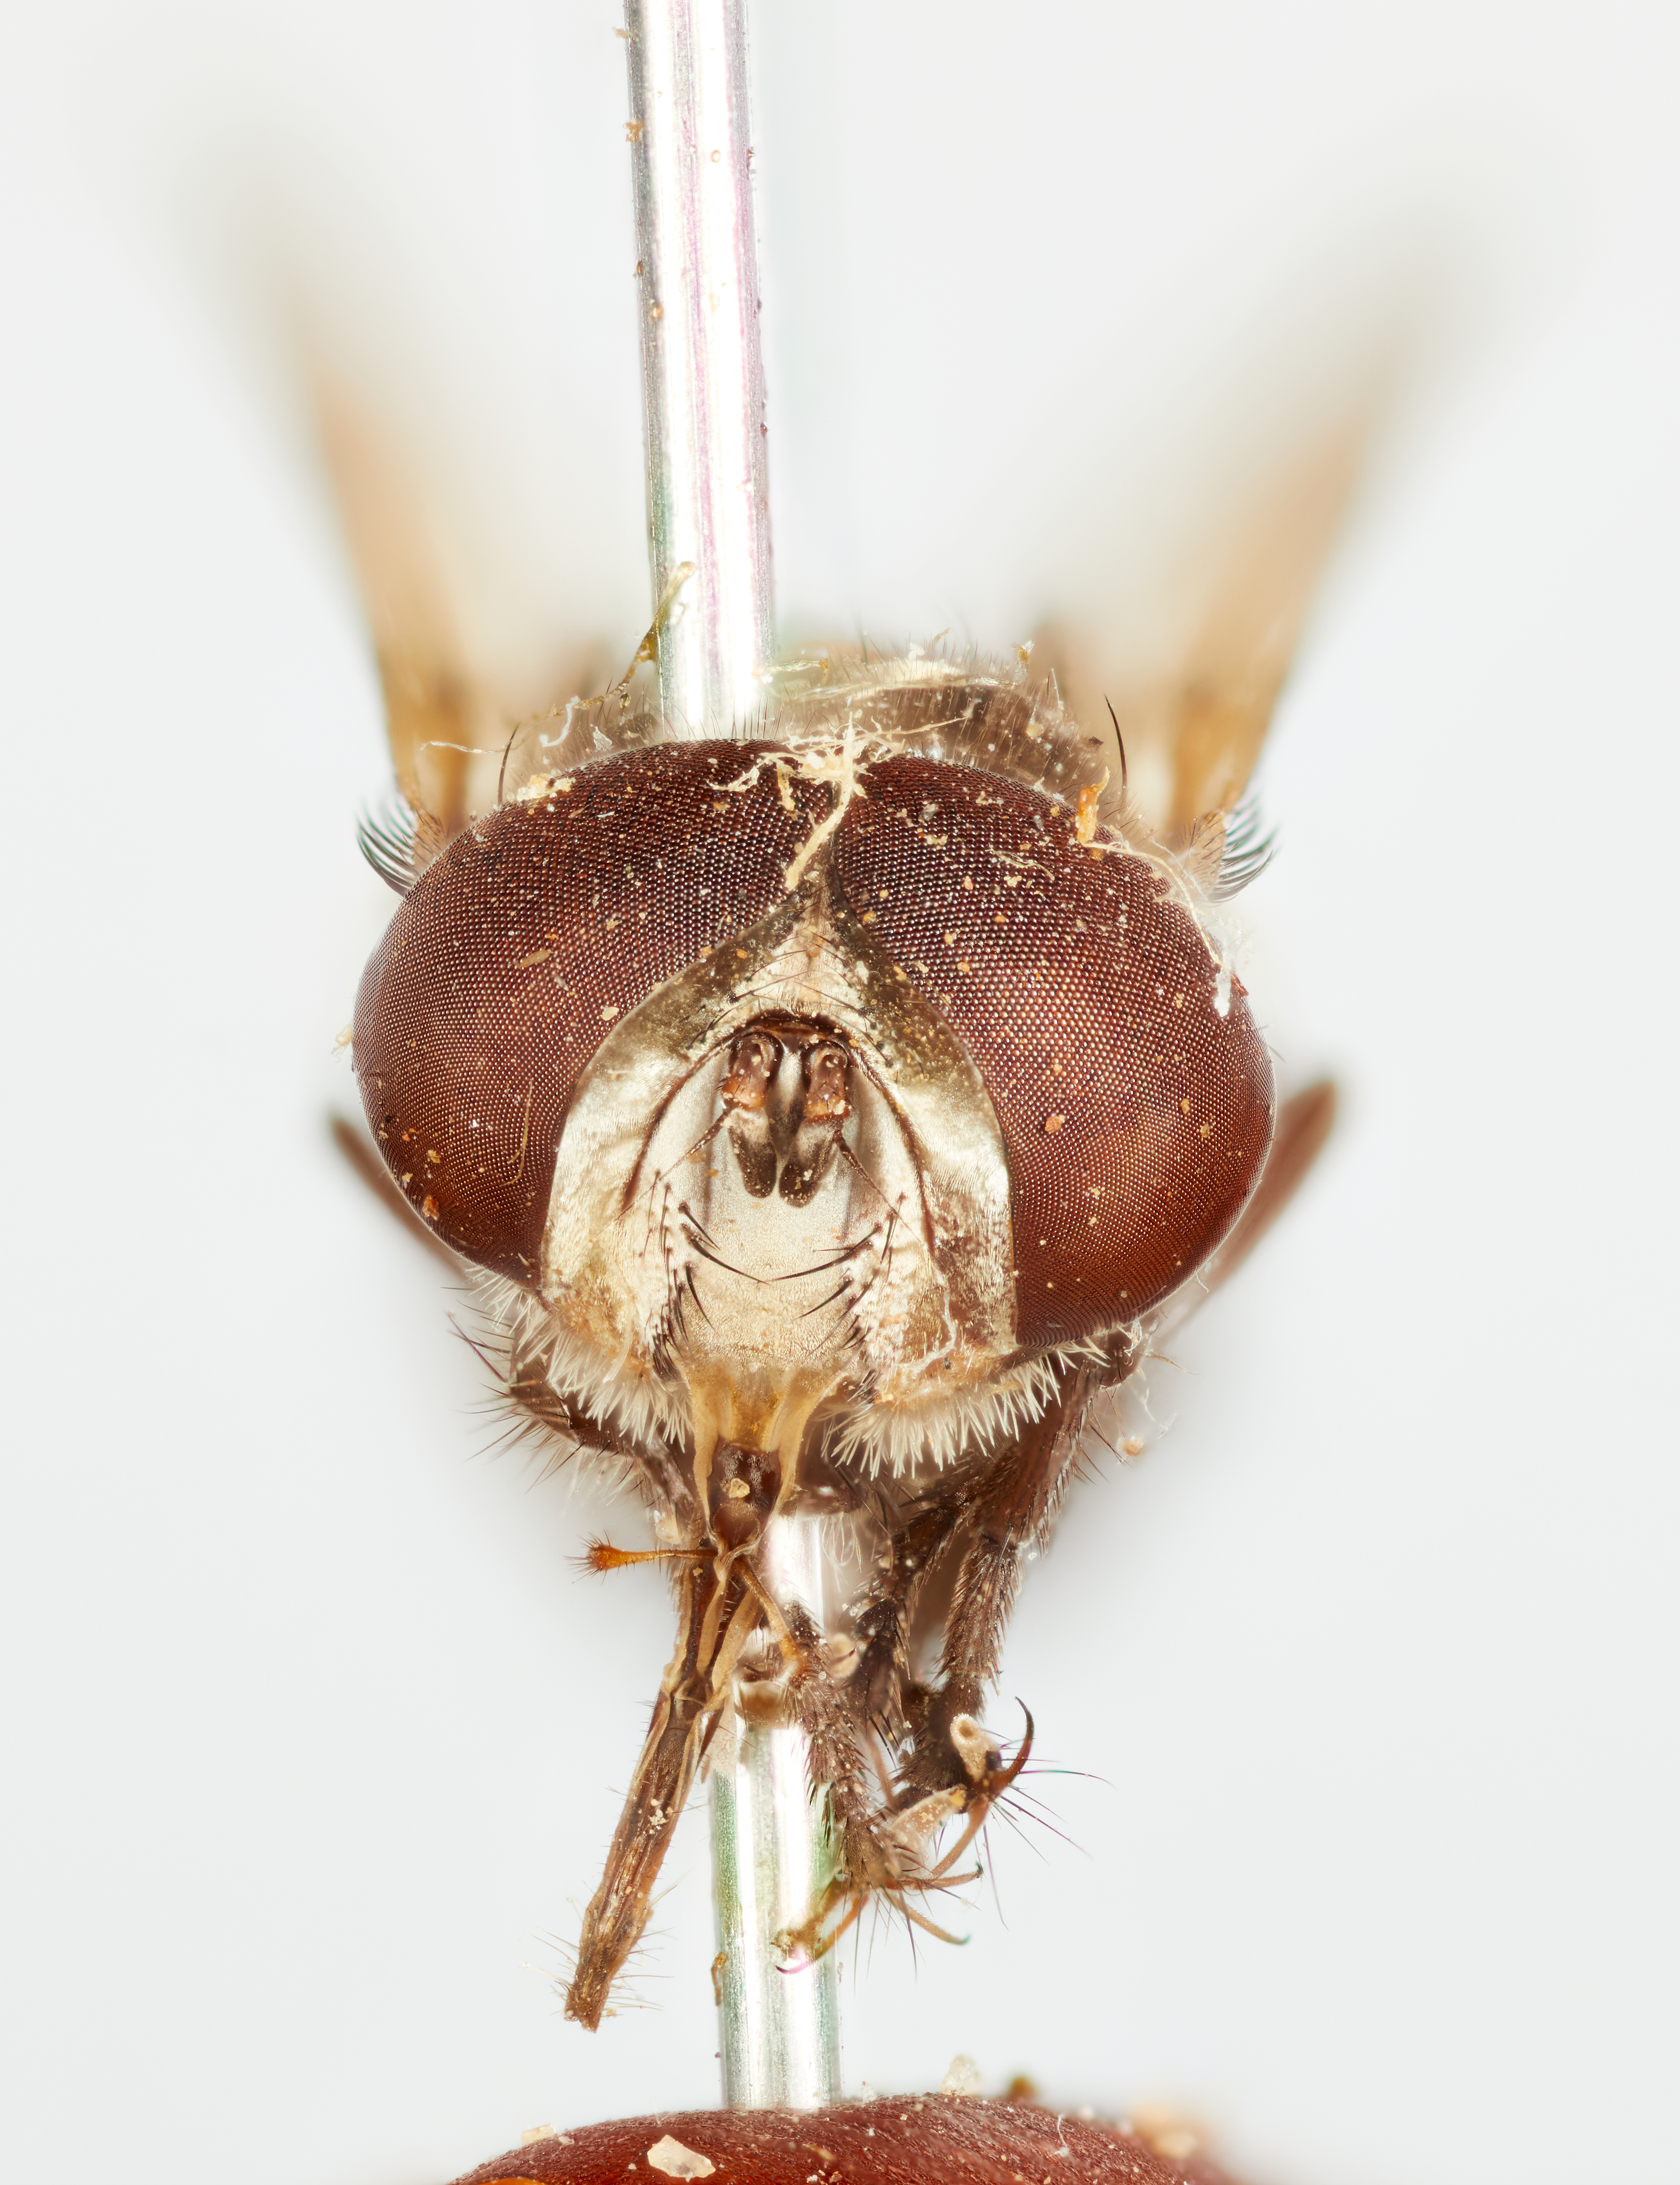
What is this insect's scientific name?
Paraphorantha peruviana
